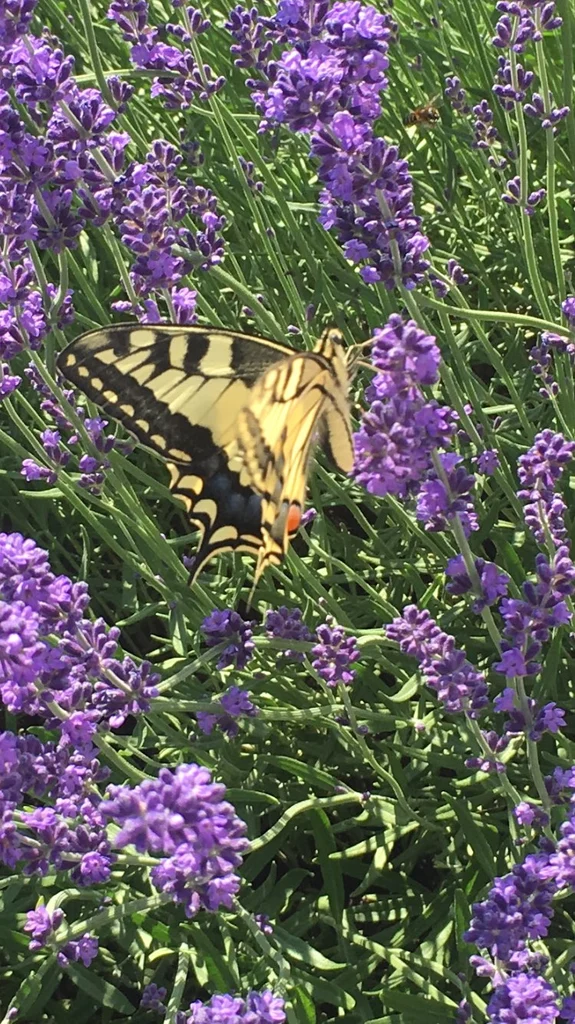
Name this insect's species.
Papilio machaon
